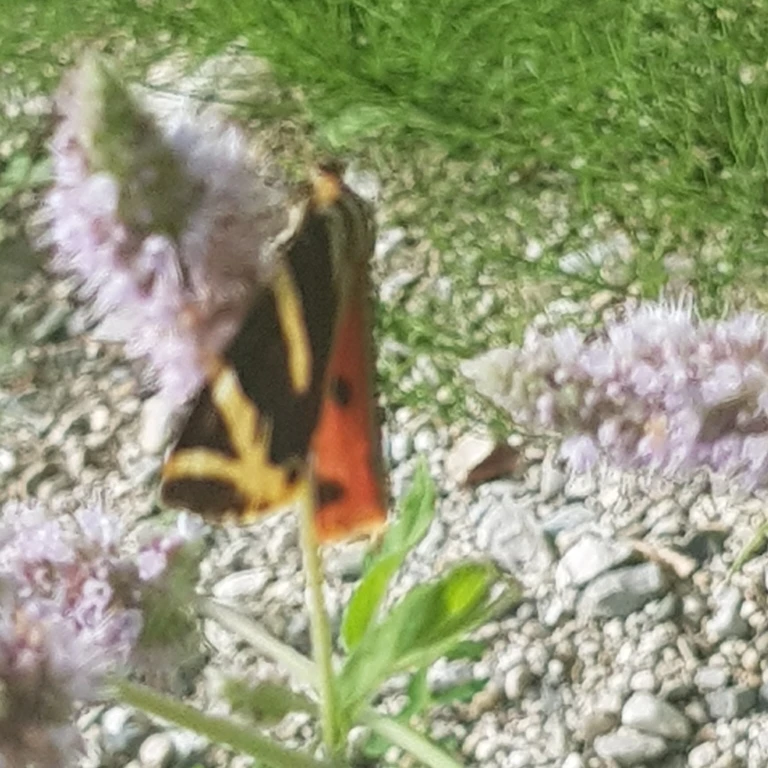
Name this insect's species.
Euplagia quadripunctaria
